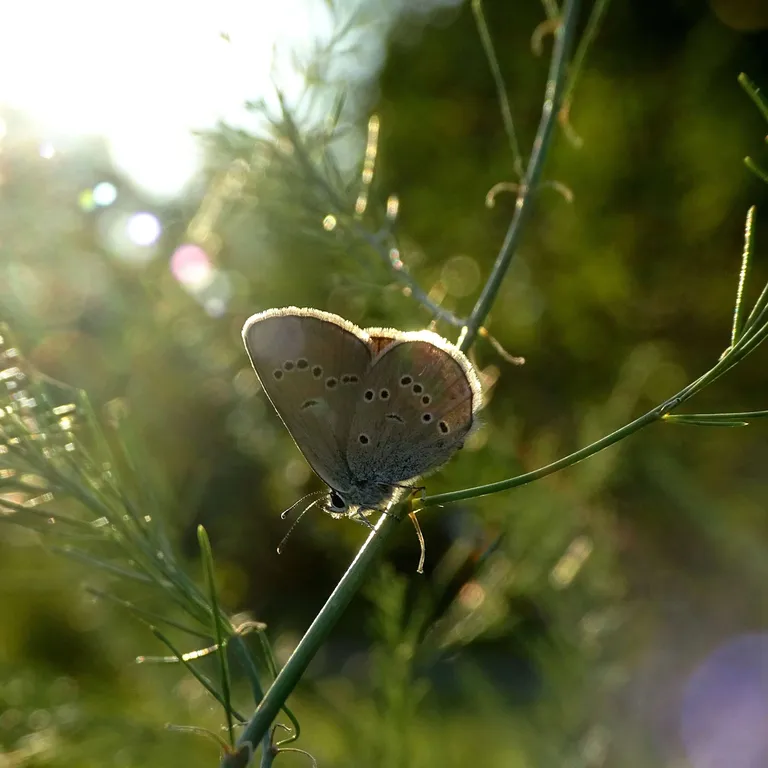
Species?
Cyaniris semiargus
